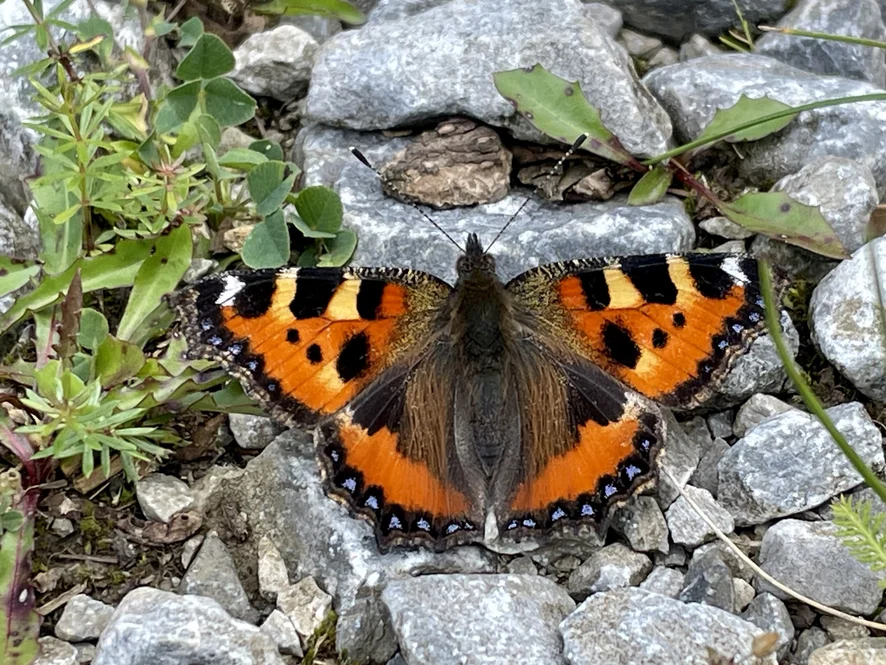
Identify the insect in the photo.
Aglais urticae
